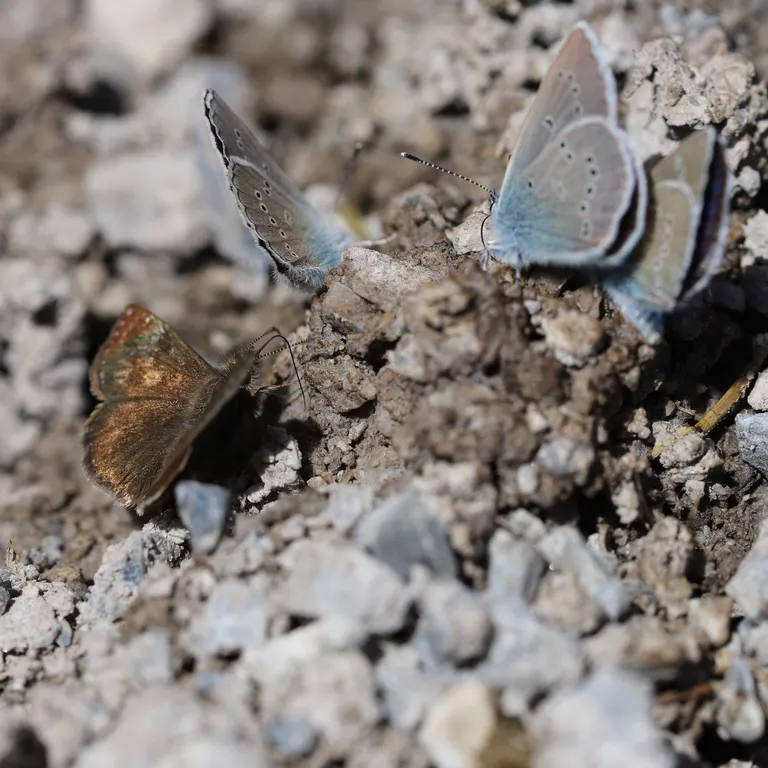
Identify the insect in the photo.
Erynnis tages
